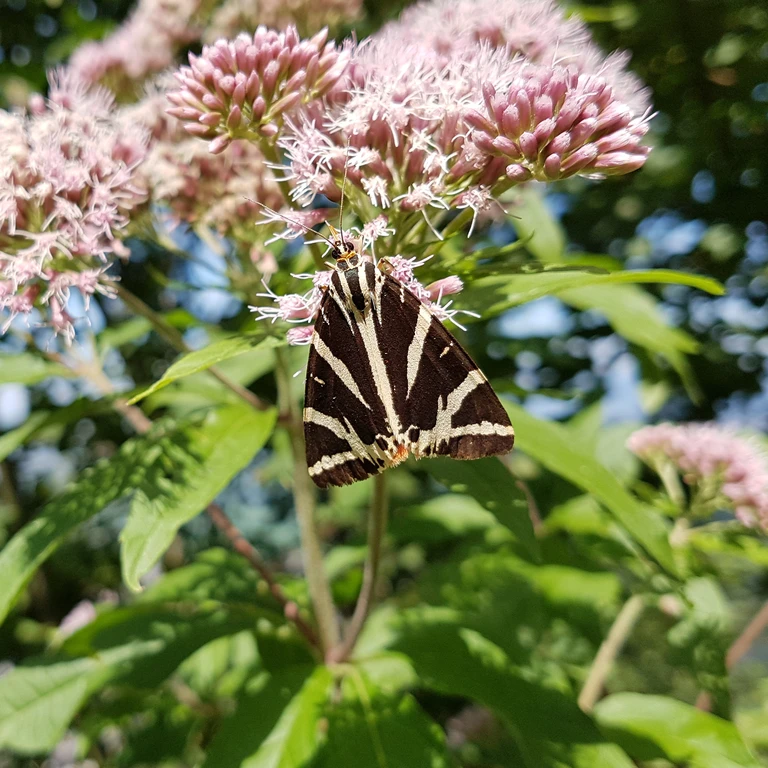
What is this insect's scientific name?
Euplagia quadripunctaria
